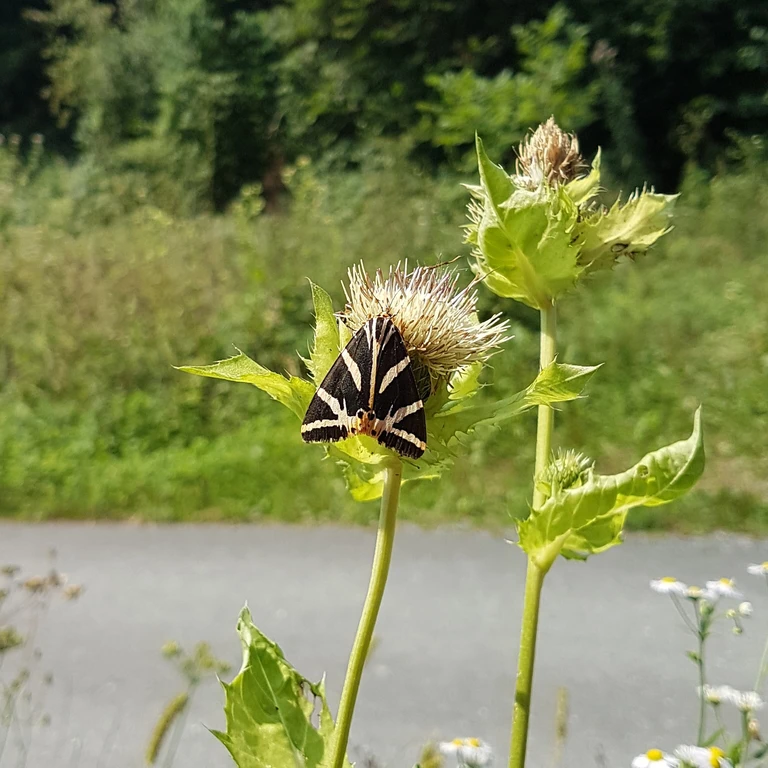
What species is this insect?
Euplagia quadripunctaria
